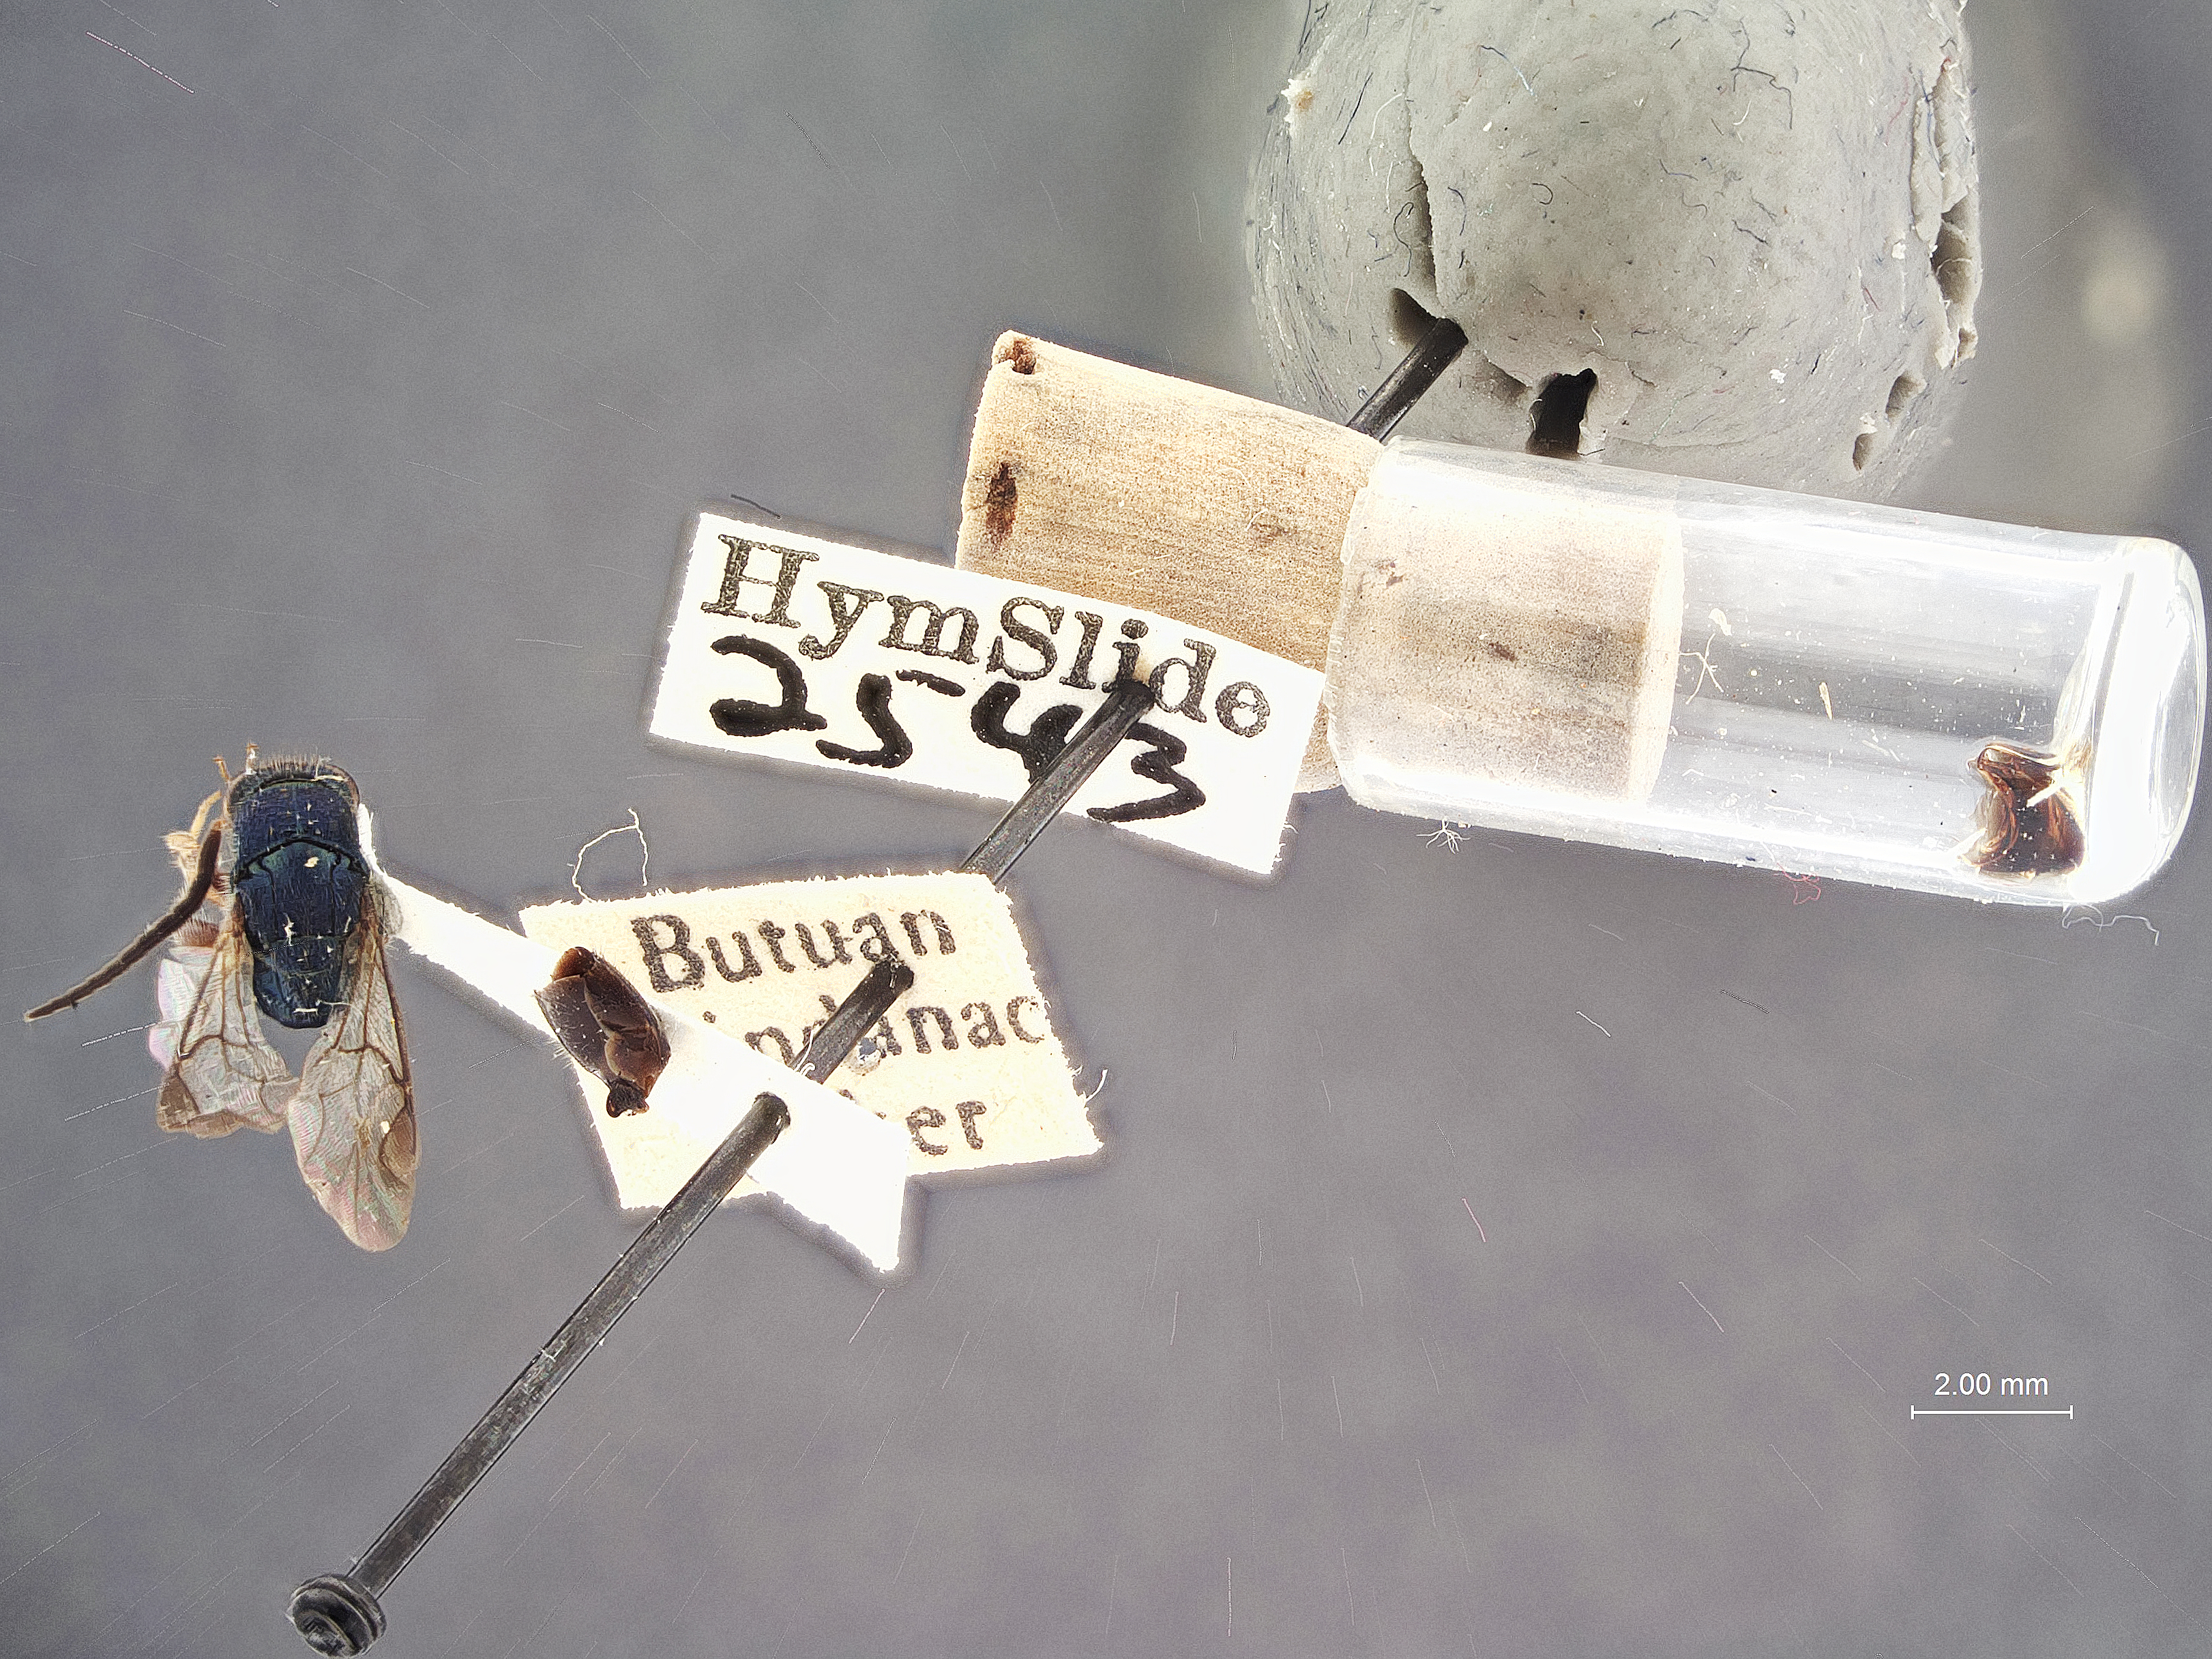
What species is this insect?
Rohweria azurea
